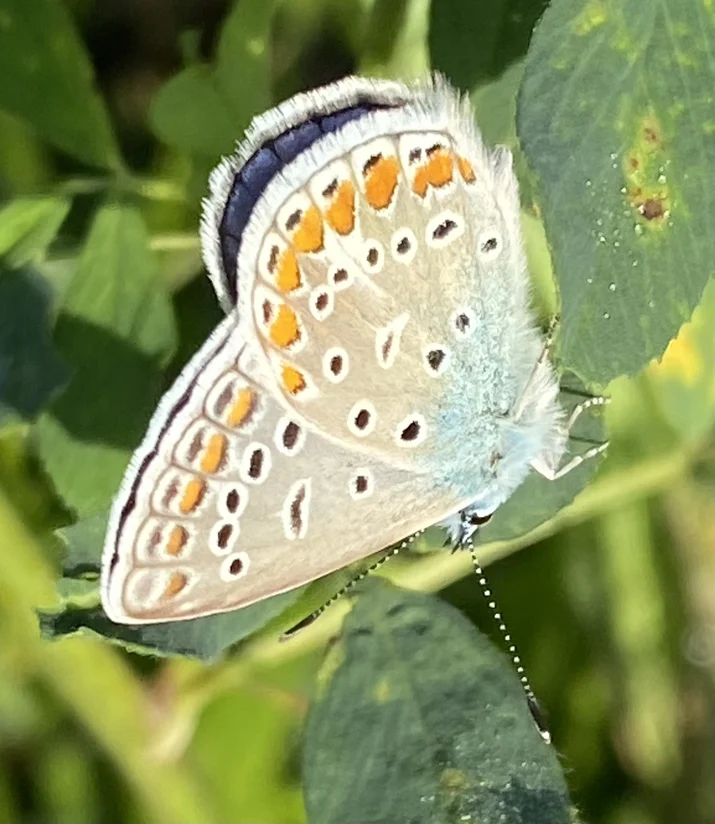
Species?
Polyommatus icarus
